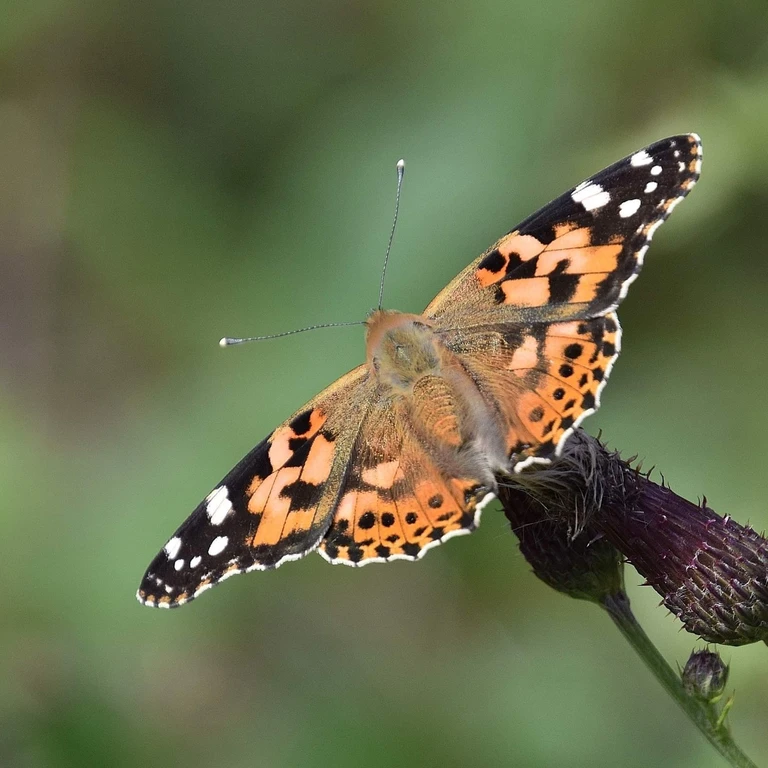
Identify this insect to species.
Vanessa cardui
